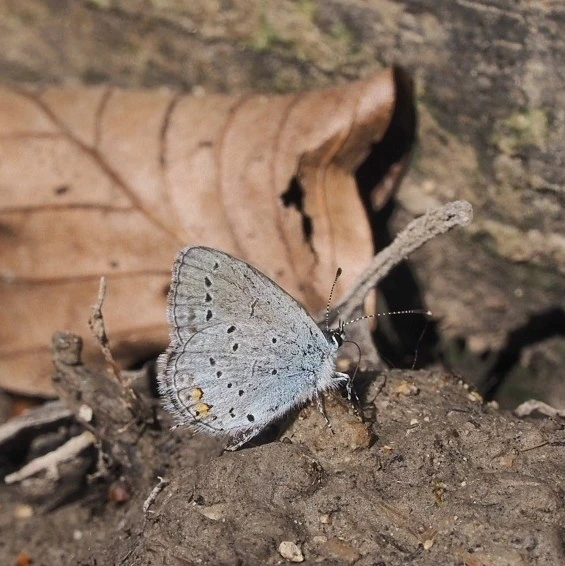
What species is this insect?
Cupido argiades (also Elkalyce argiades)
